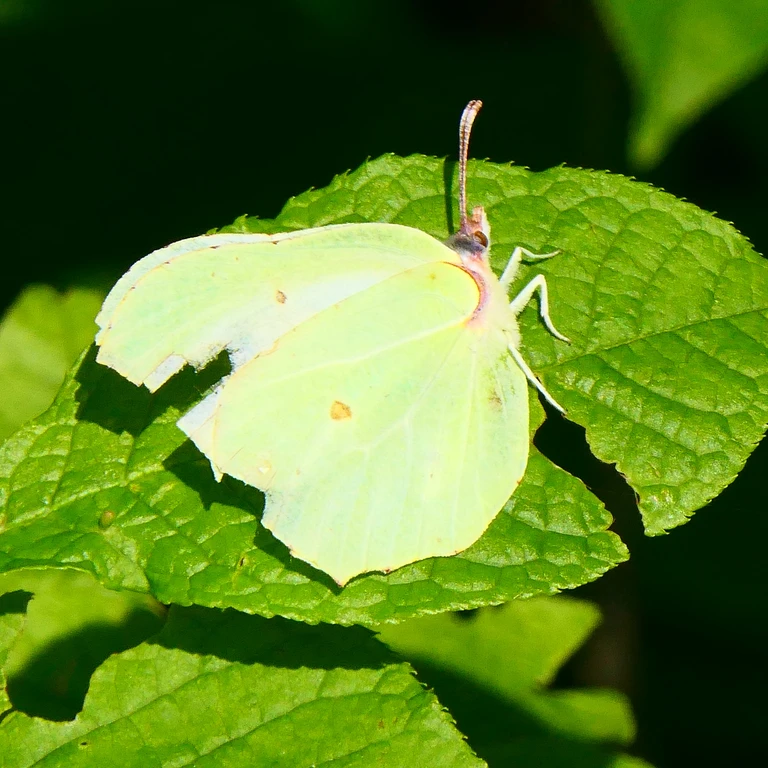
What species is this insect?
Gonepteryx rhamni
